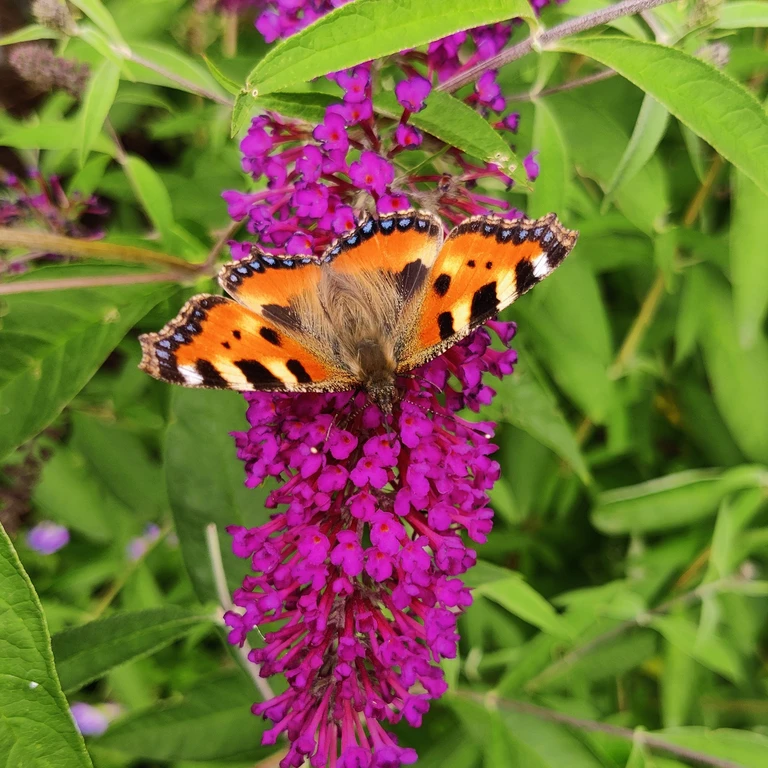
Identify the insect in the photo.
Aglais urticae
